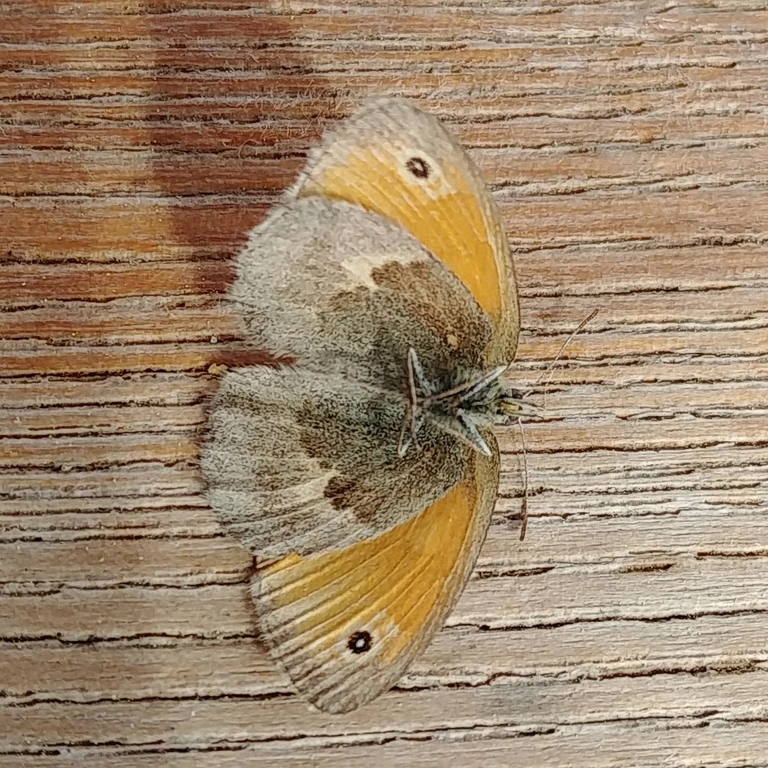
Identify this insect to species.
Coenonympha pamphilus
